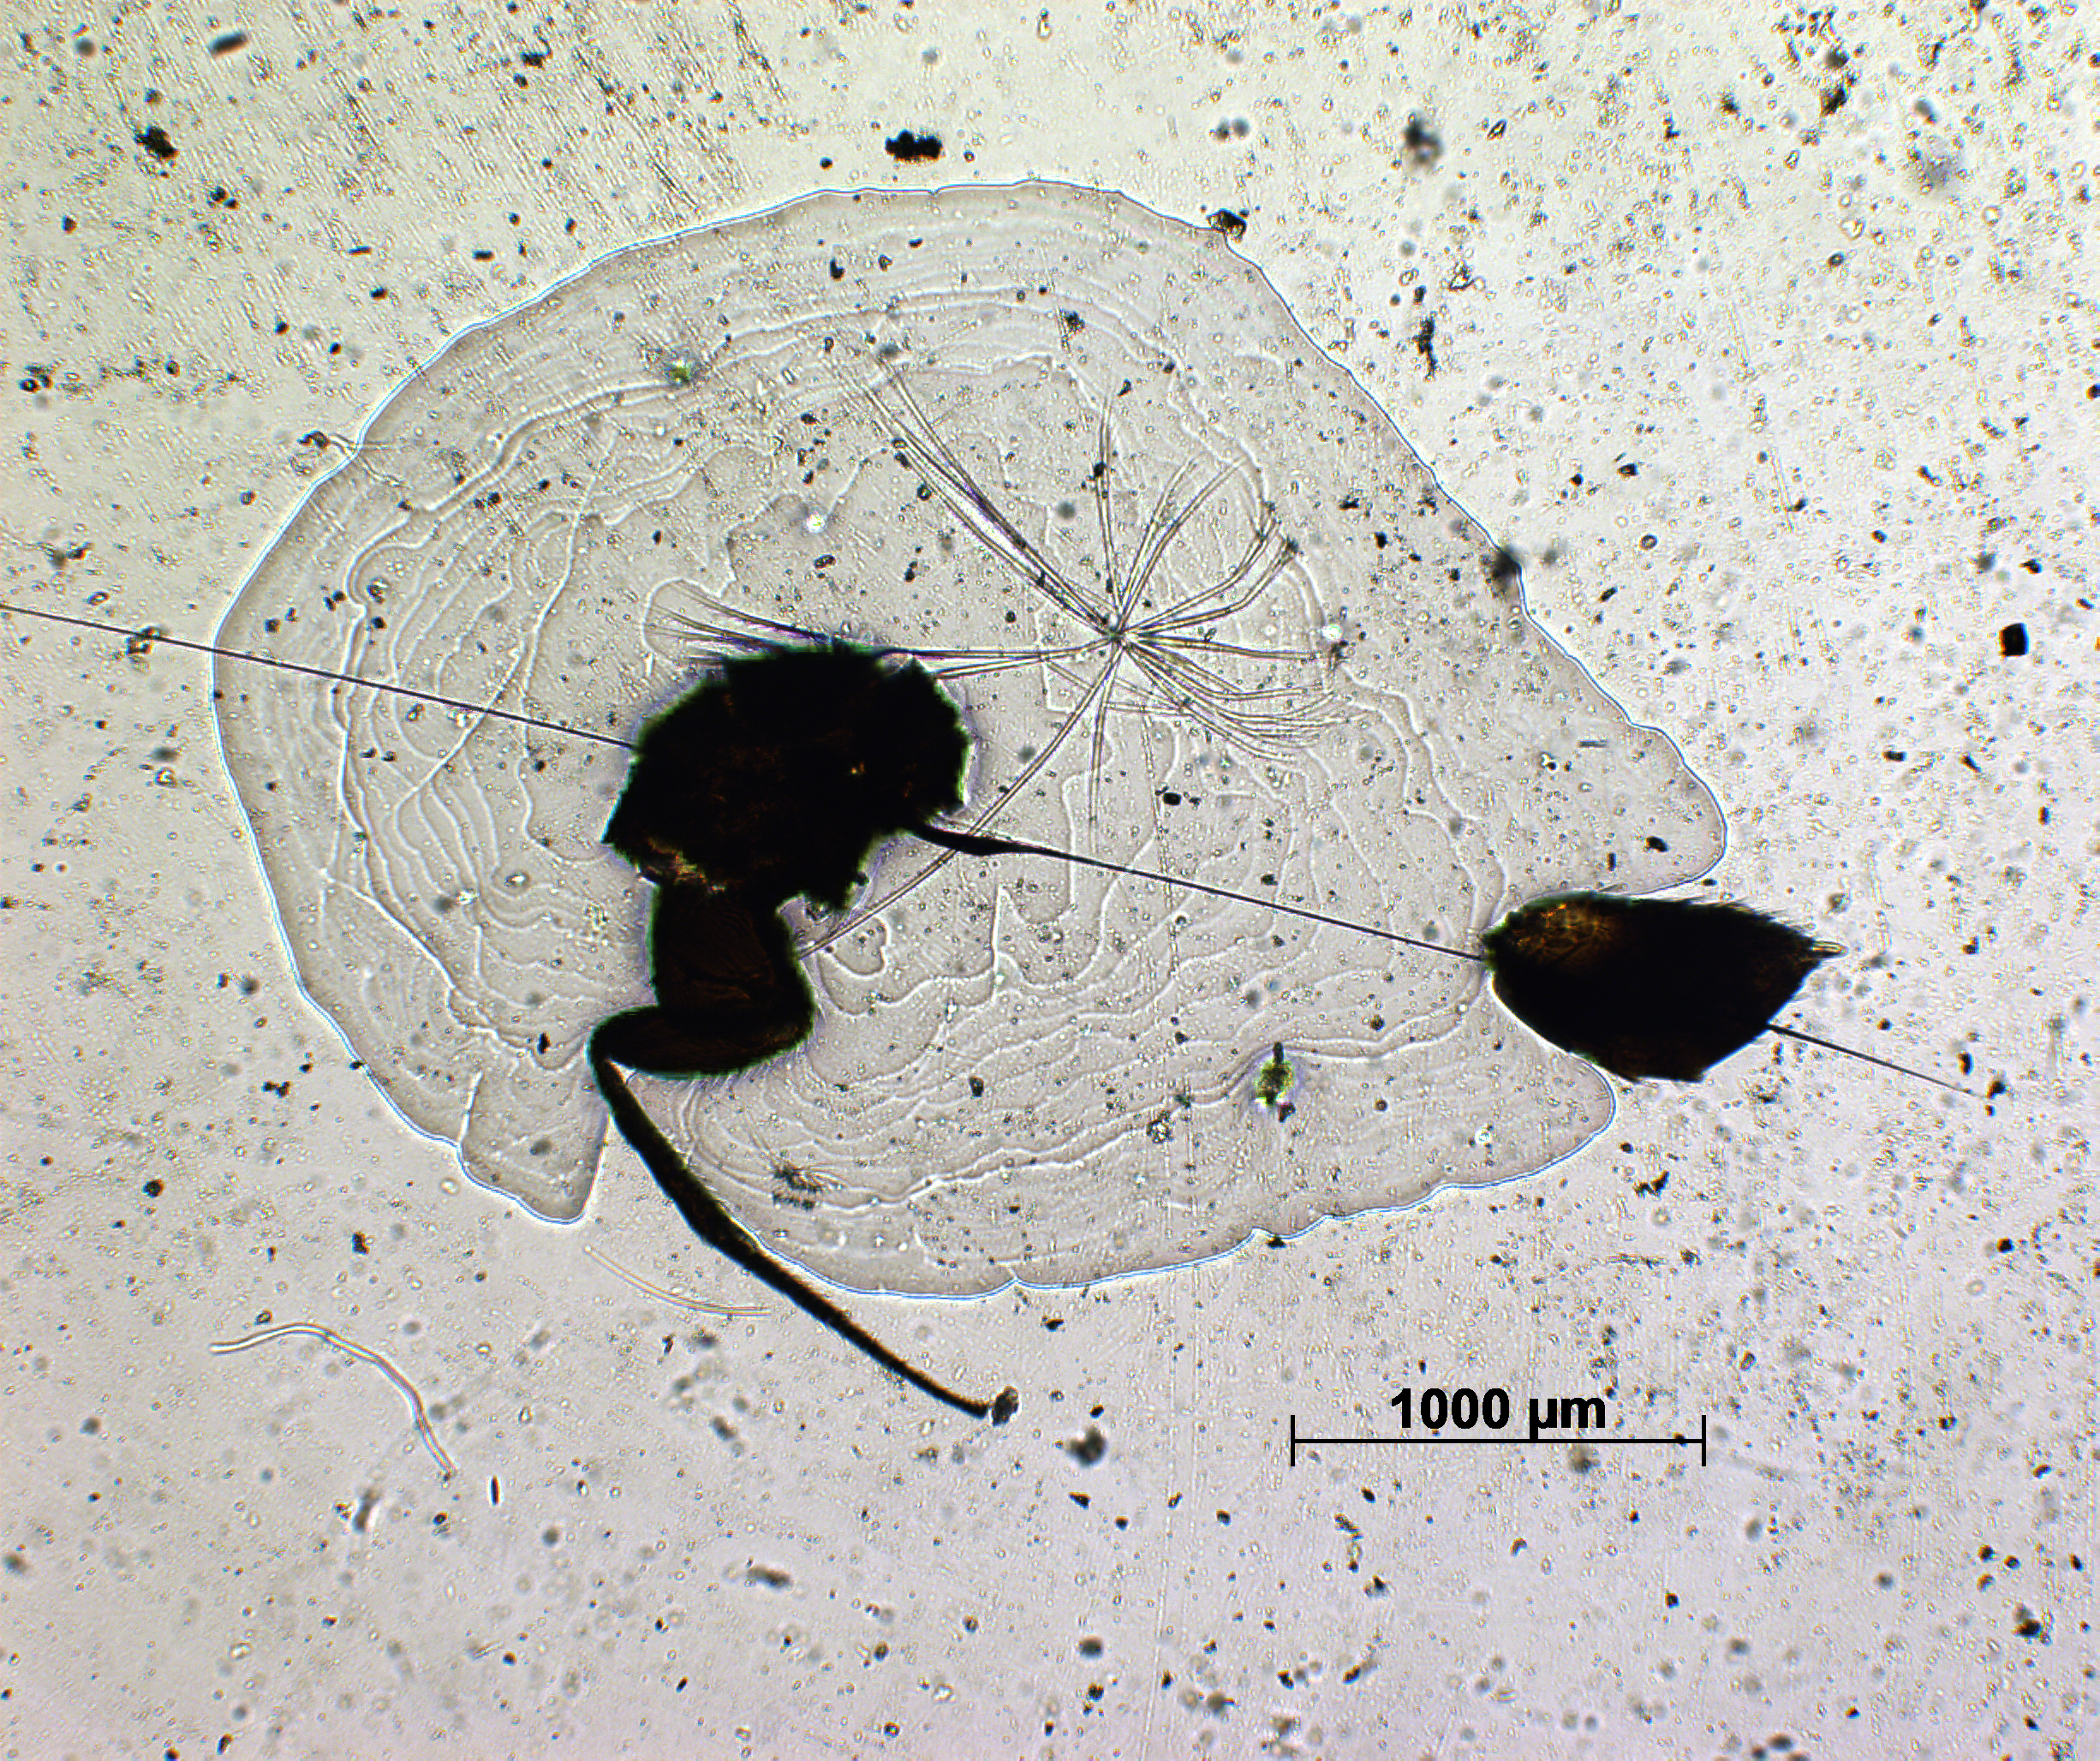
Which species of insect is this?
Elasmus dalhousieanus
